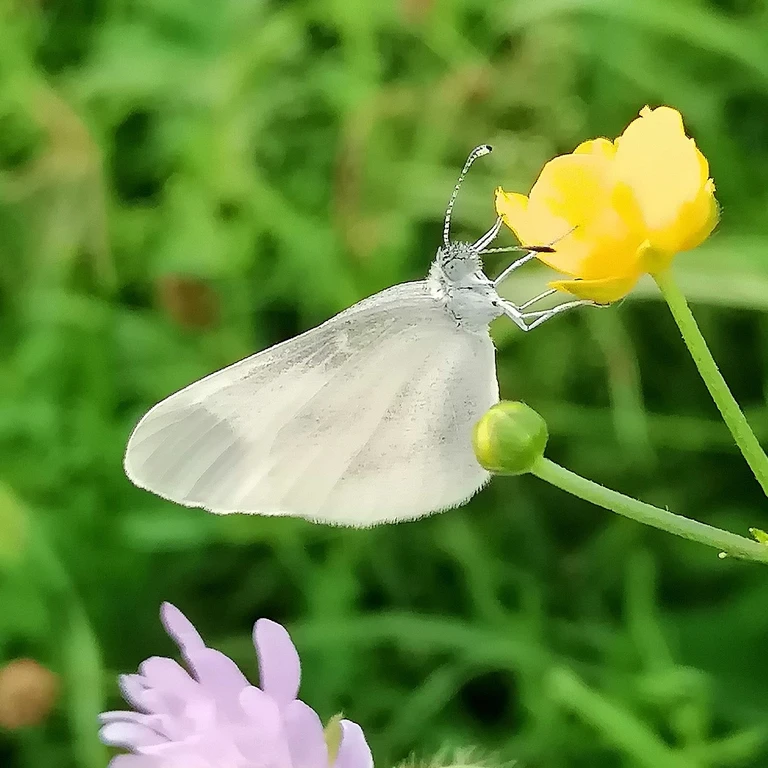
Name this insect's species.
Leptidea sinapis/juvernica
